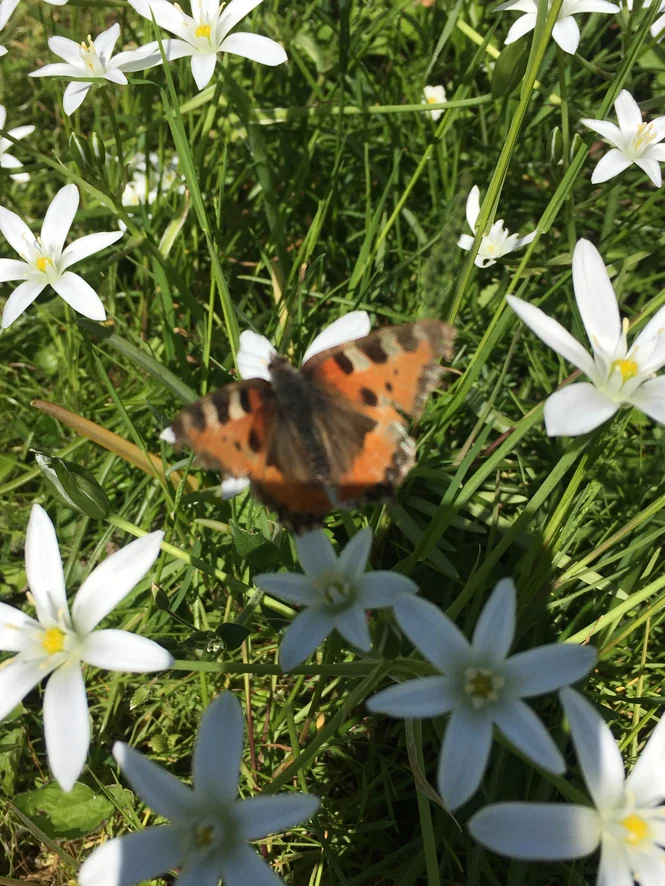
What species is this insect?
Aglais urticae
